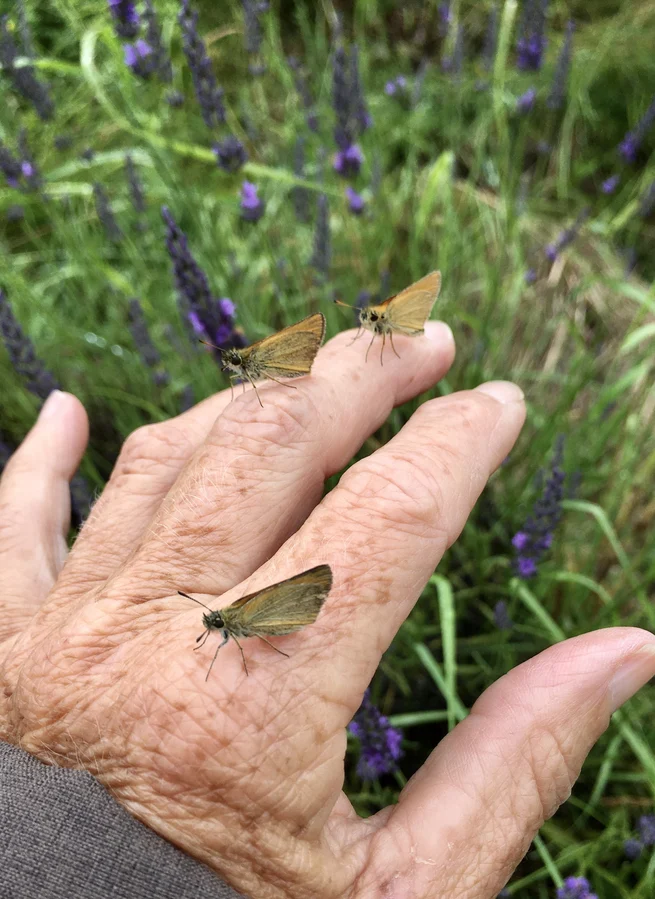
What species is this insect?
Thymelicus lineola
